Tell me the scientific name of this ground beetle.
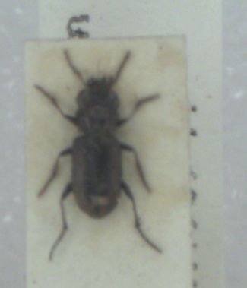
Notiophilus biguttatus
